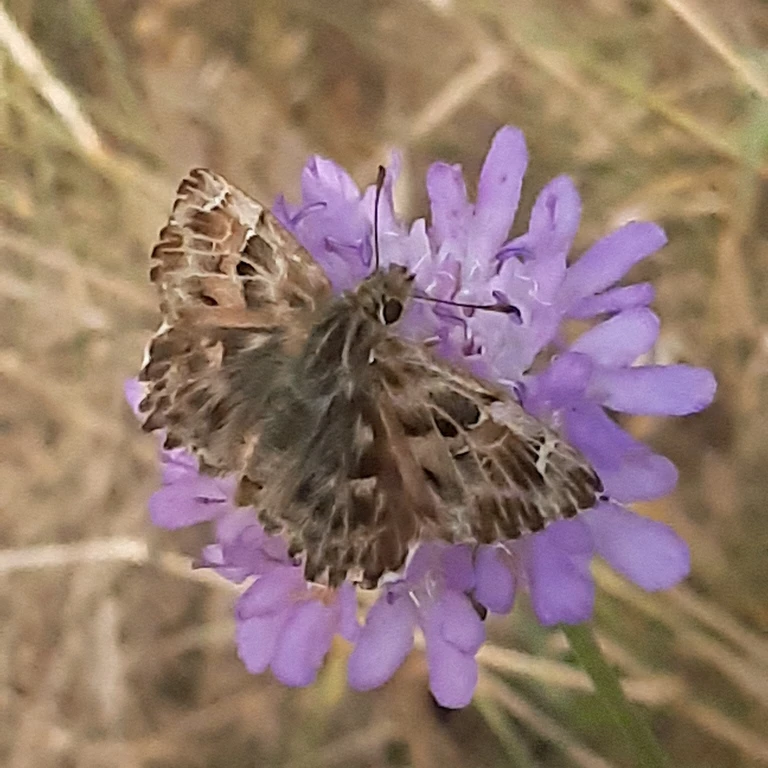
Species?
Carcharodus alceae
